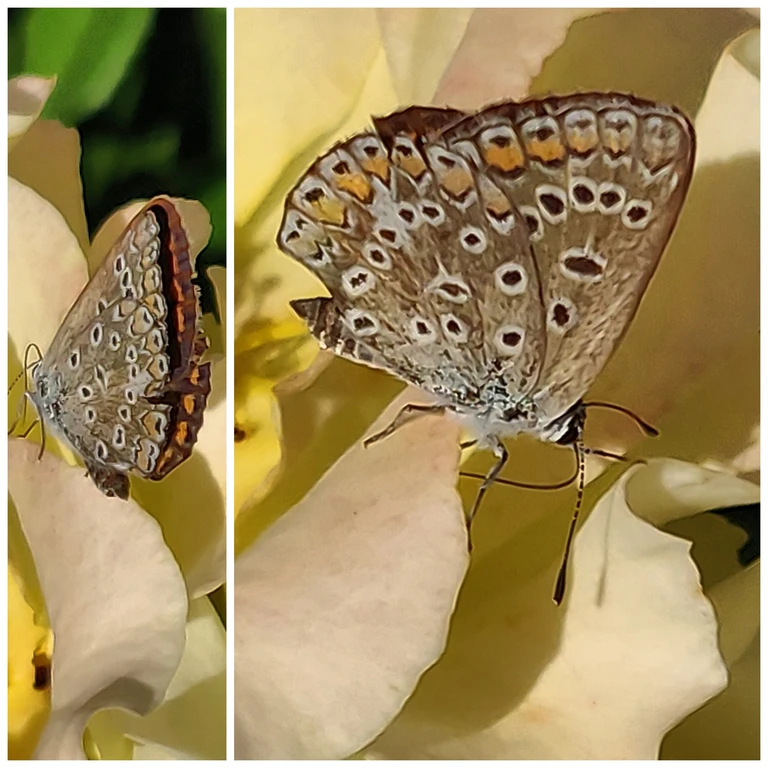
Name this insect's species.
Polyommatus icarus
